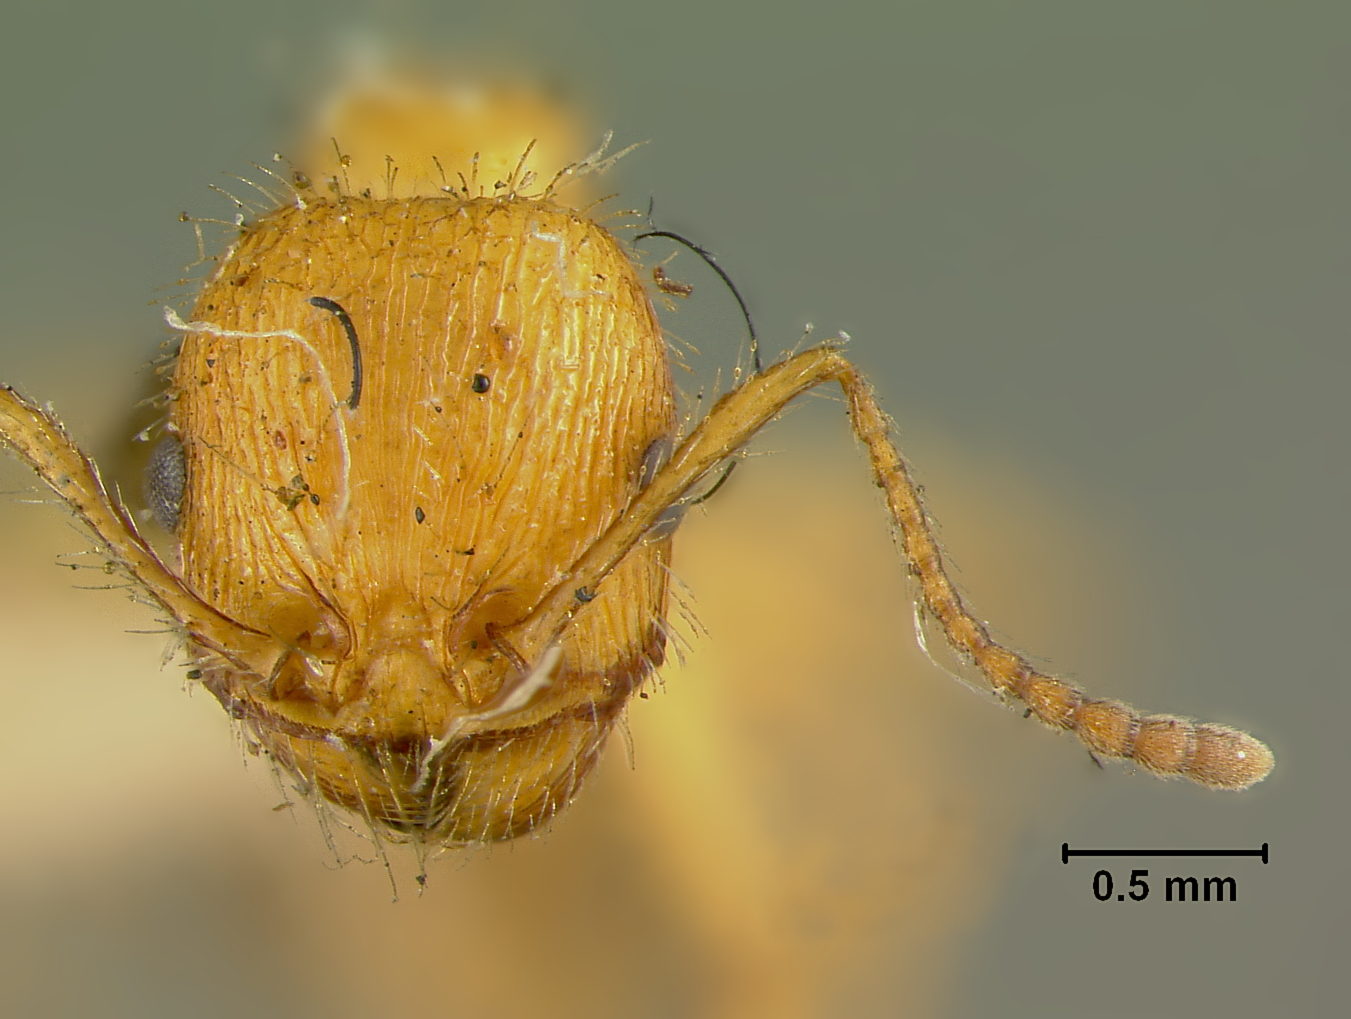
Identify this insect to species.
Veromessor andrei
